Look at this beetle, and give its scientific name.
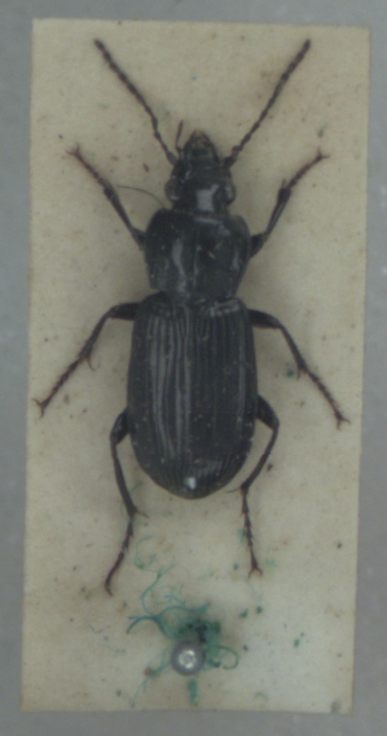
Pterostichus anthracinus
